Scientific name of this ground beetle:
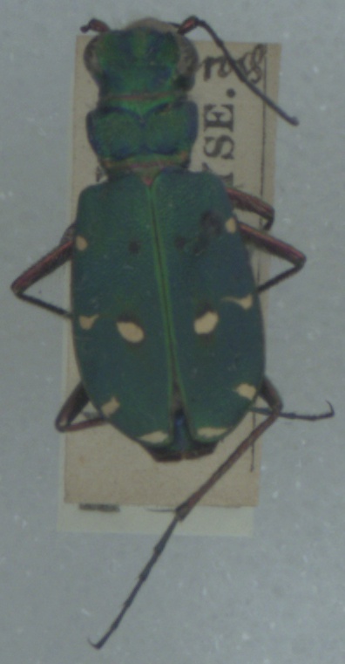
Cicindela campestris
